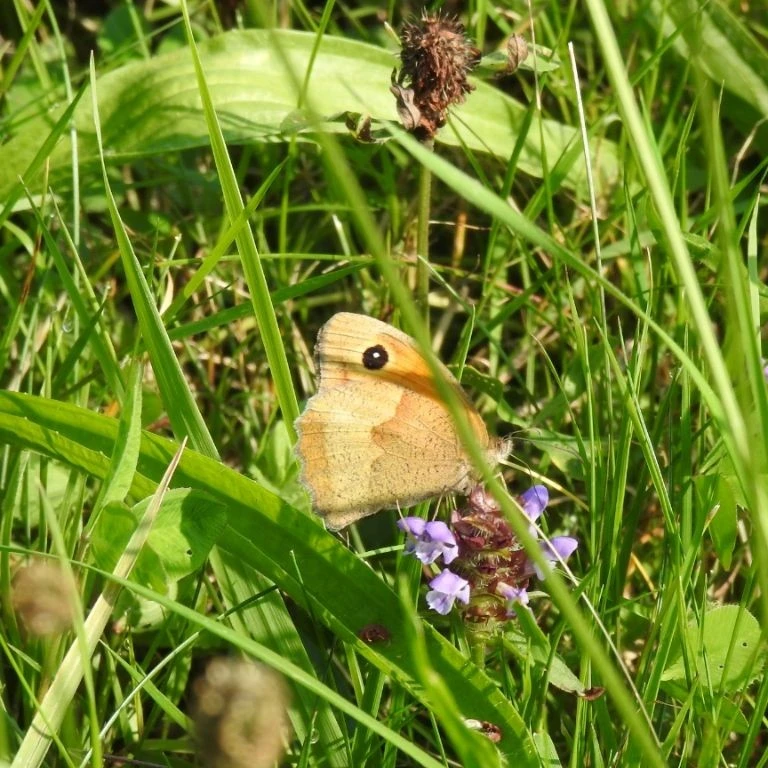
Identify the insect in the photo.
Maniola jurtina
